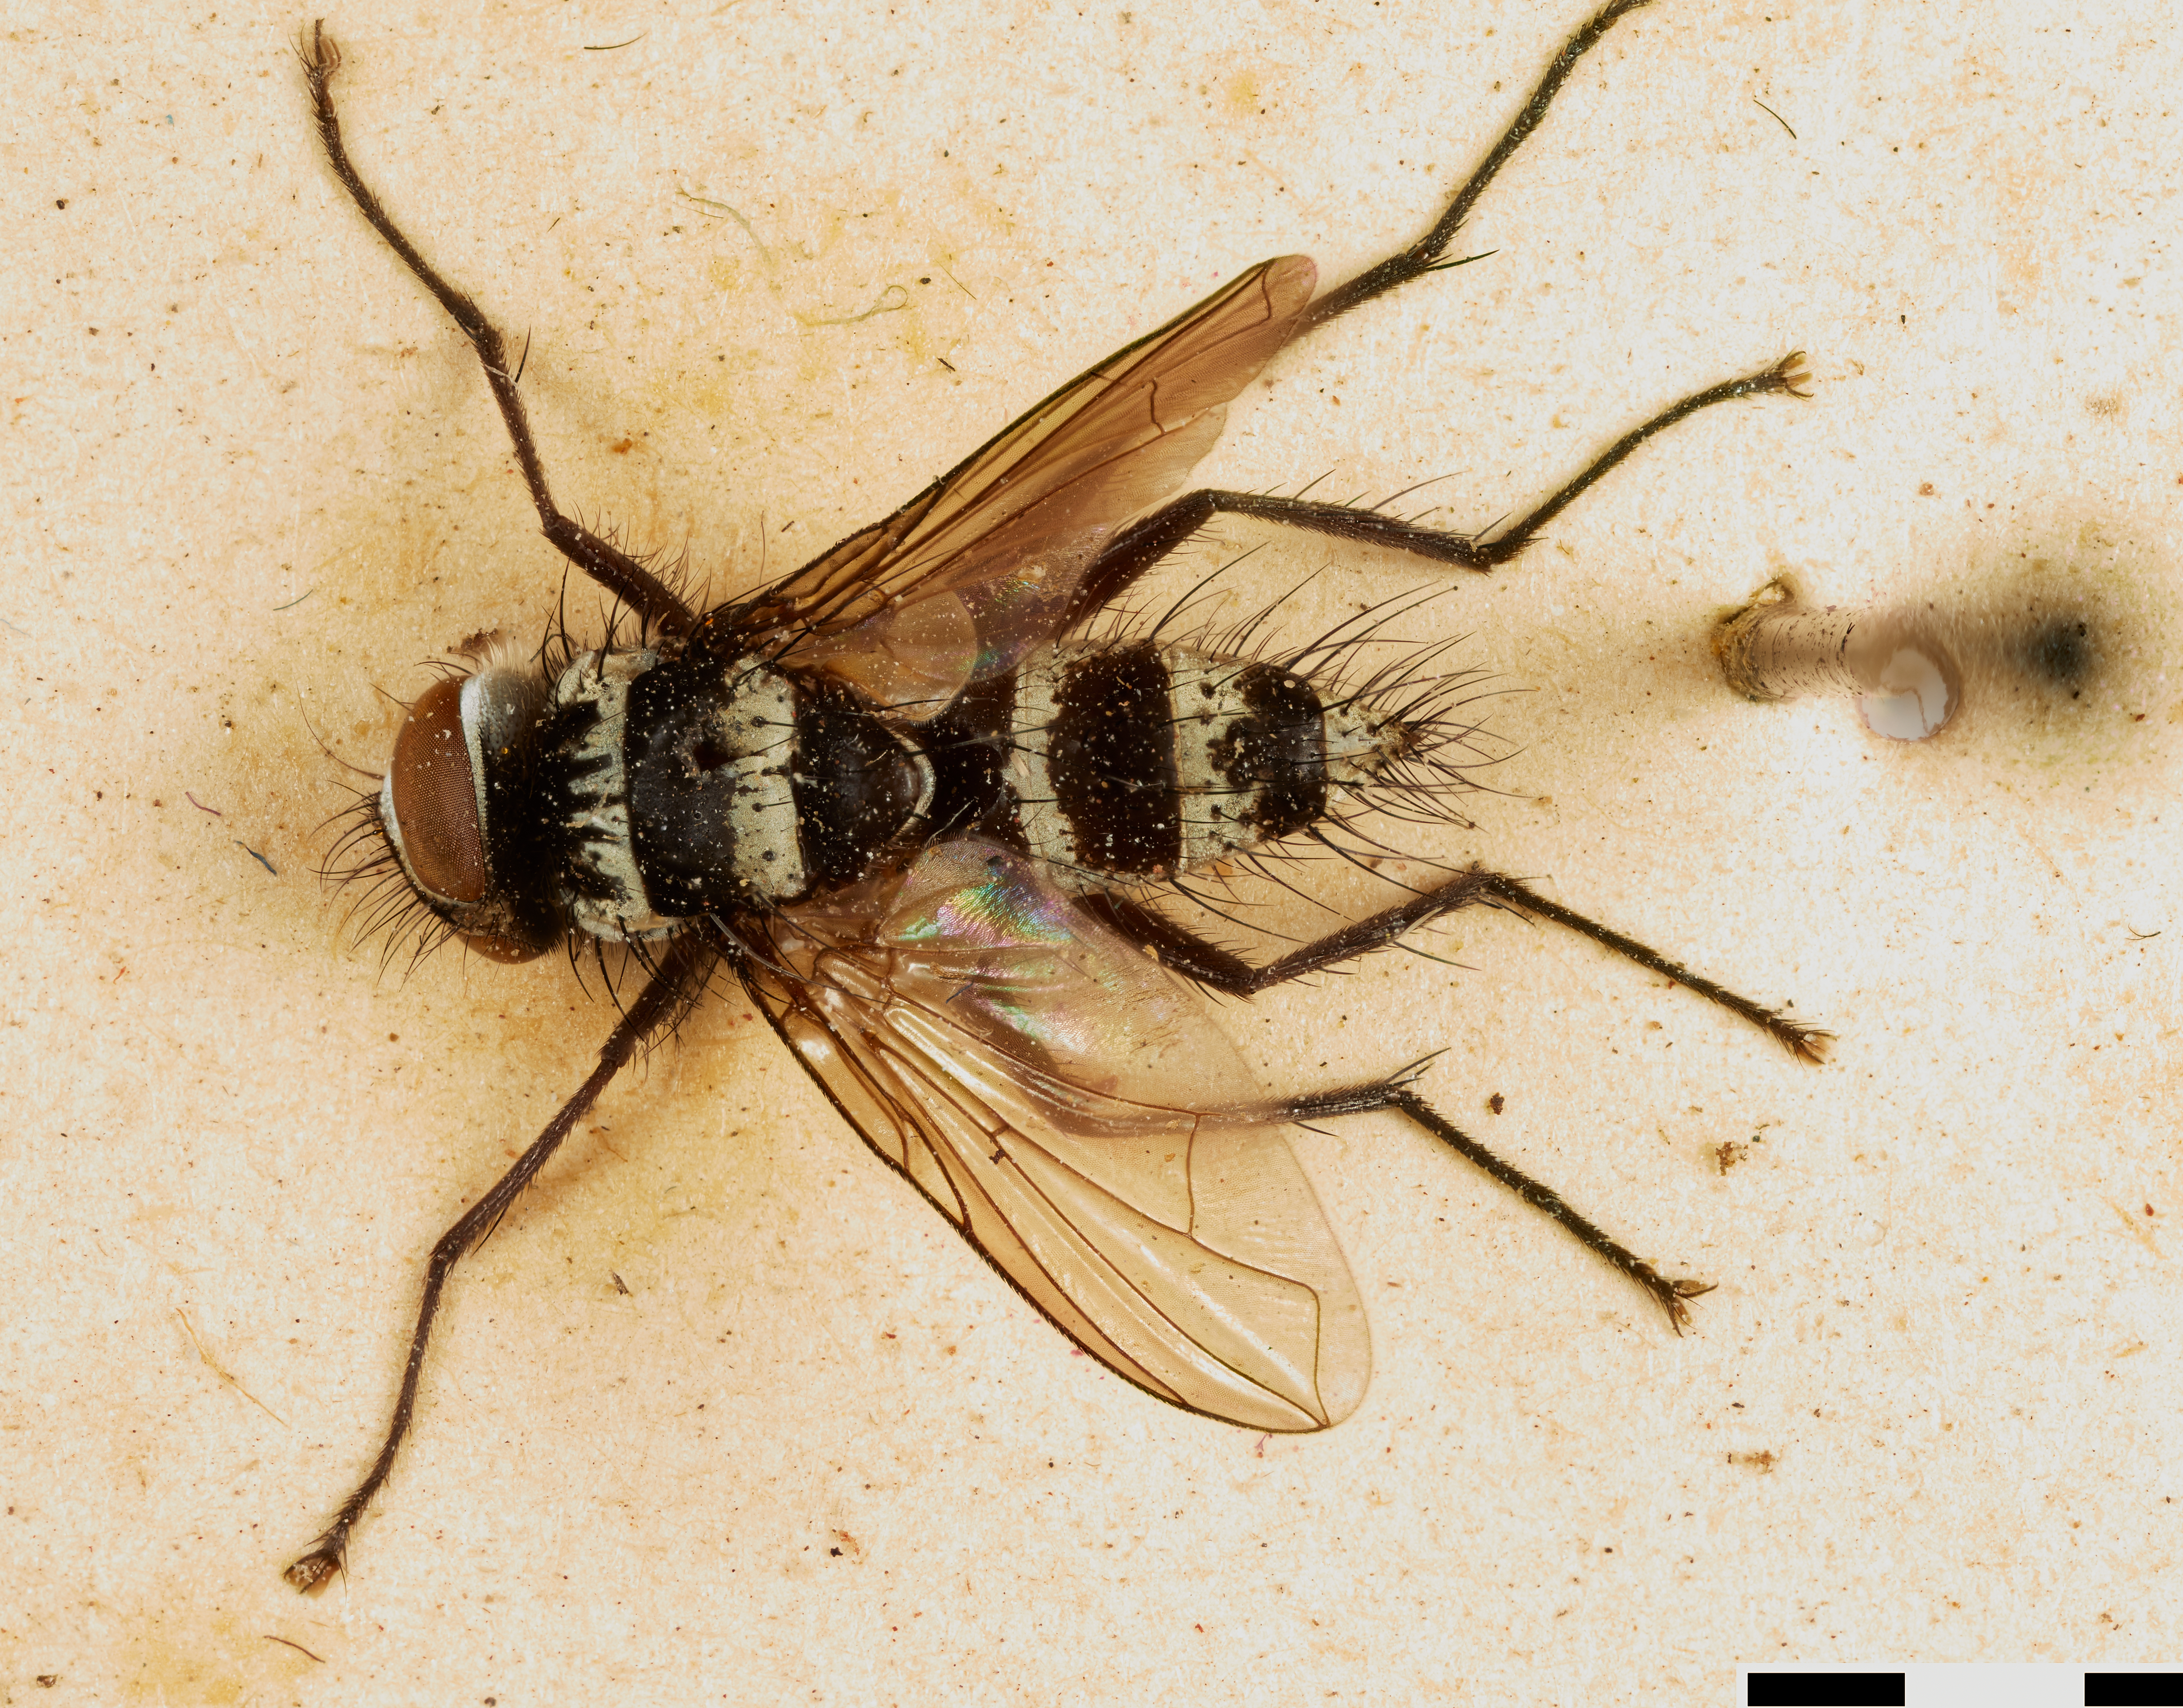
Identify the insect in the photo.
Hypostena signifera
